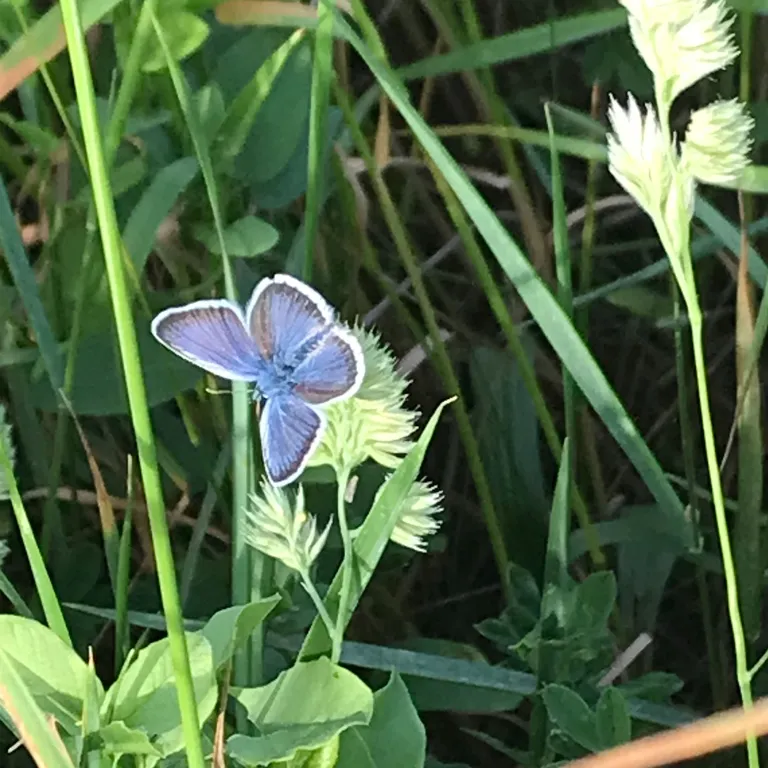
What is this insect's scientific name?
Plebejus argus
